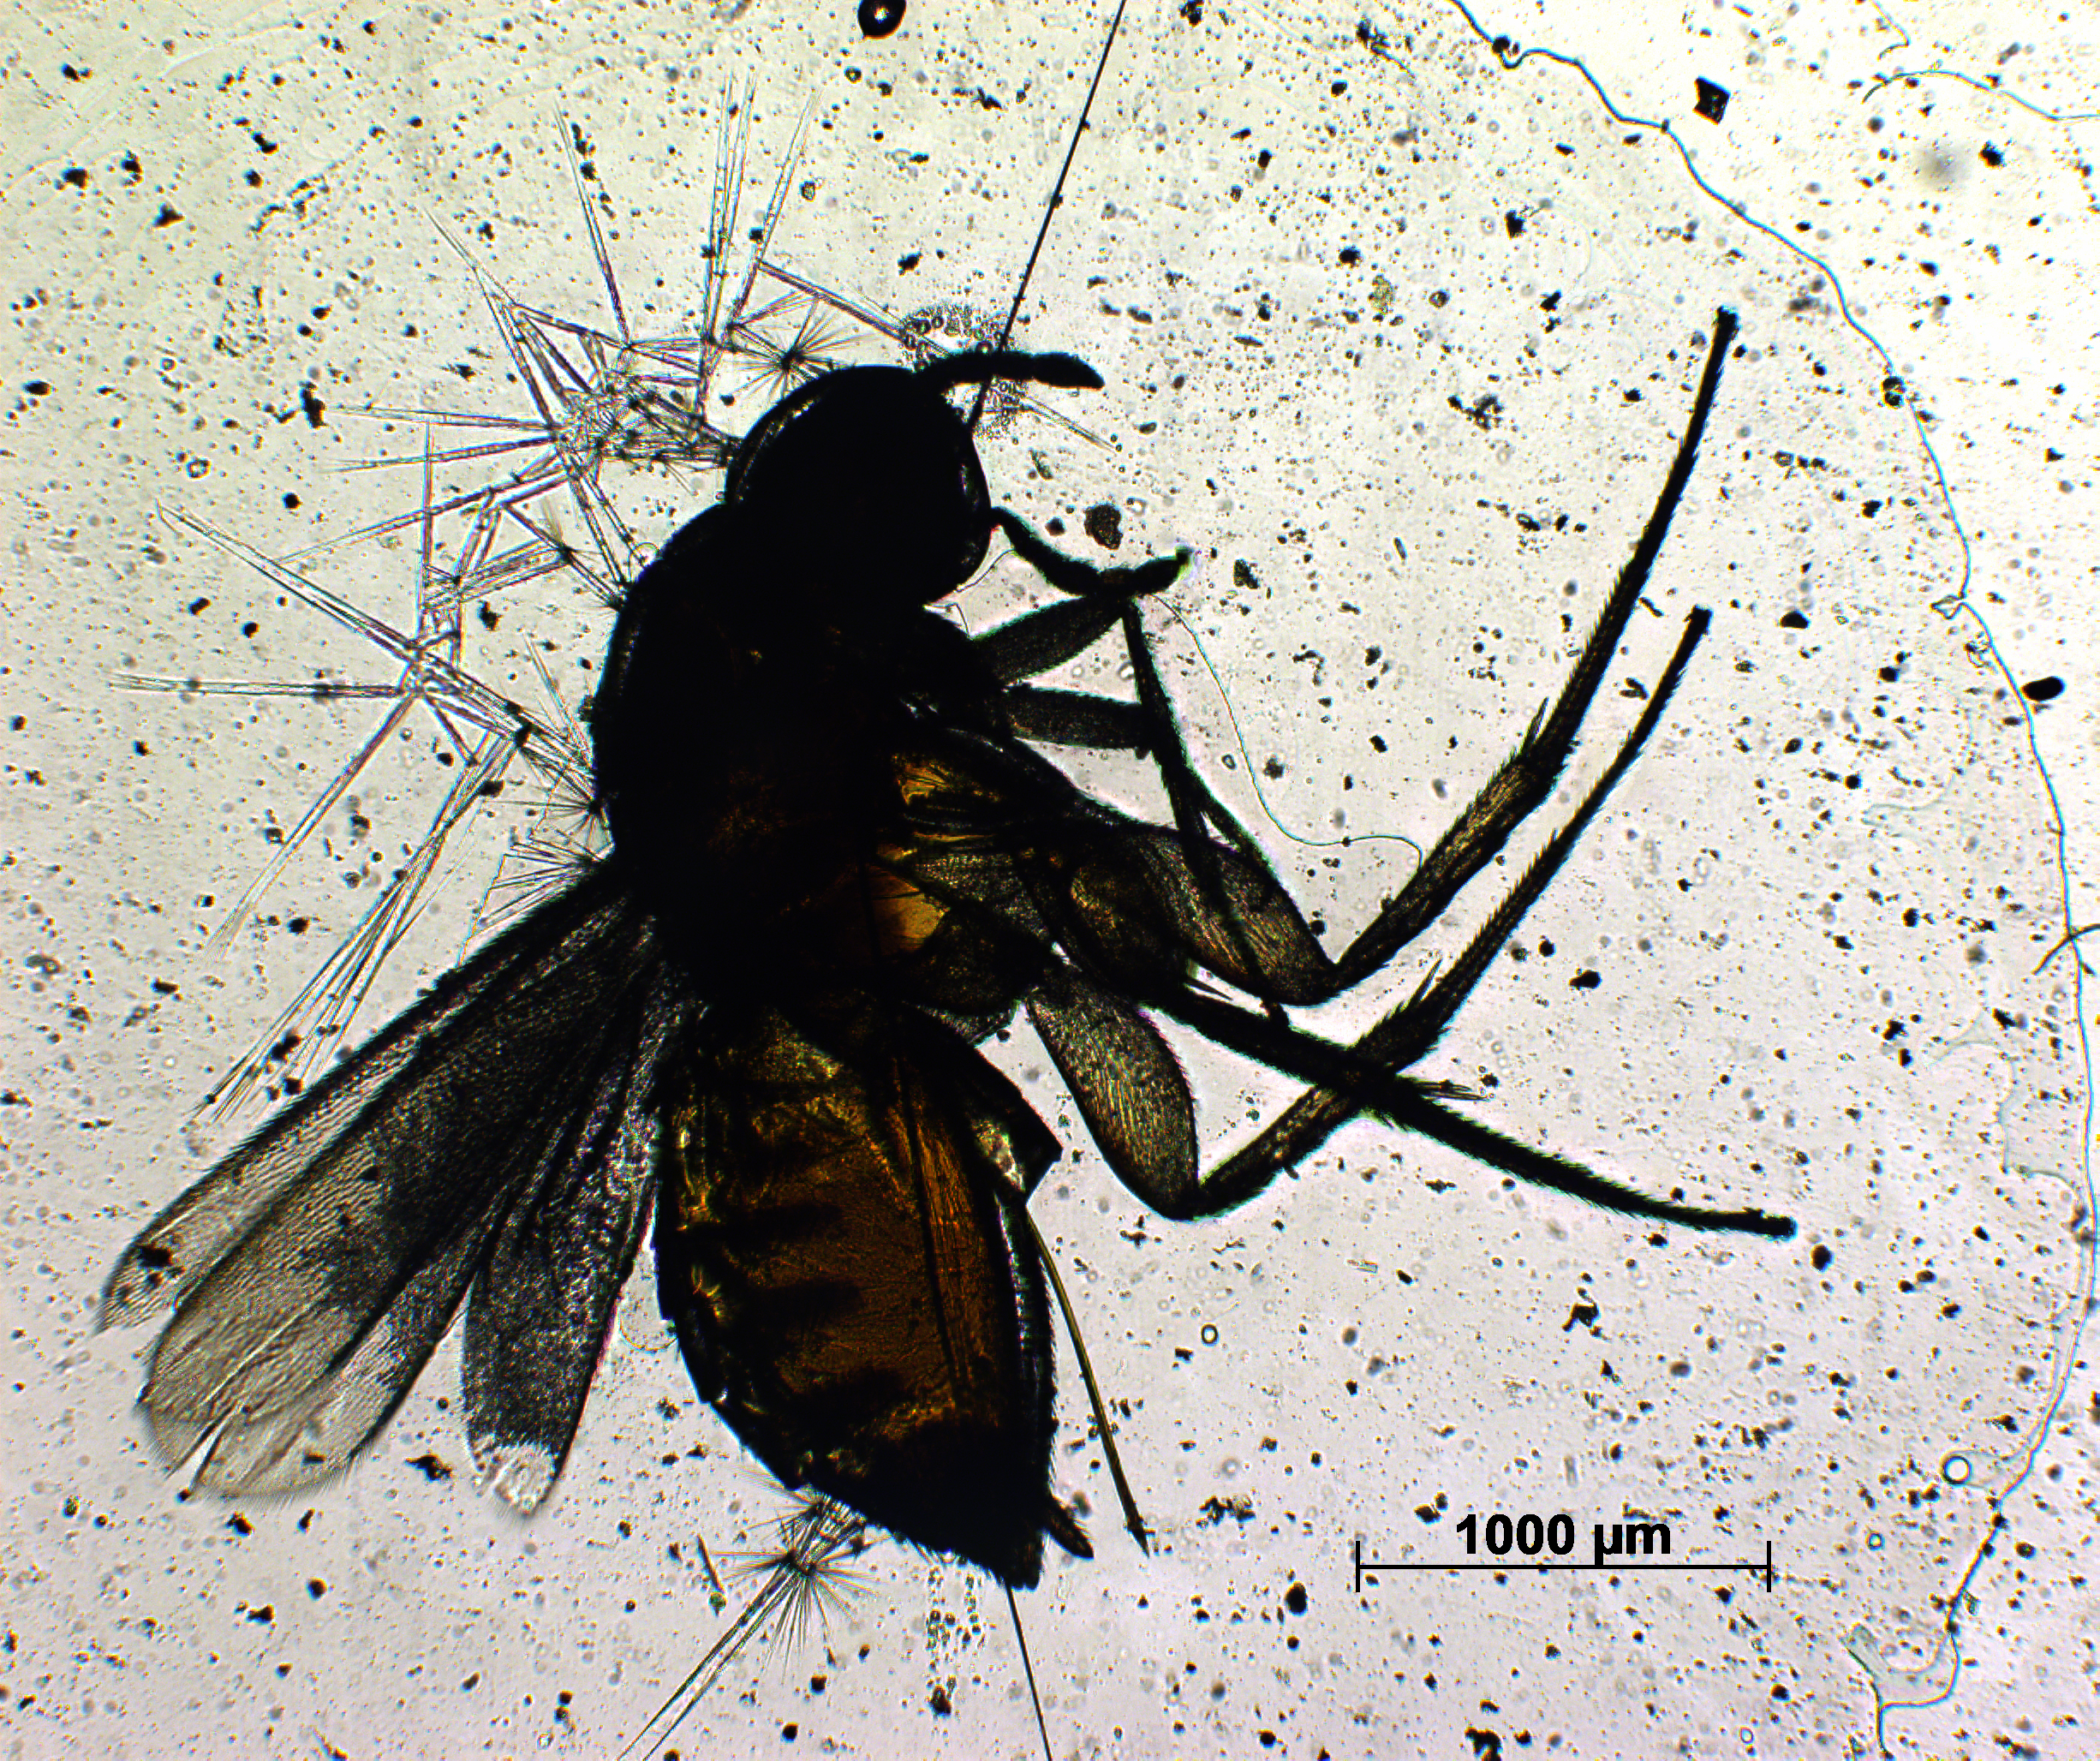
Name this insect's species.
Elasmus mahabaleswarensis
